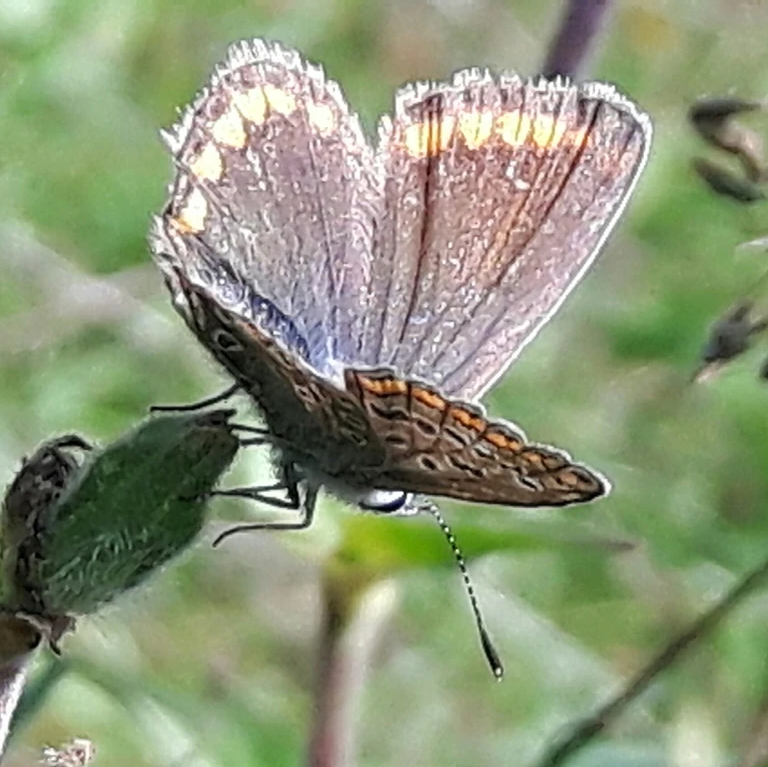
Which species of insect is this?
Polyommatus icarus
